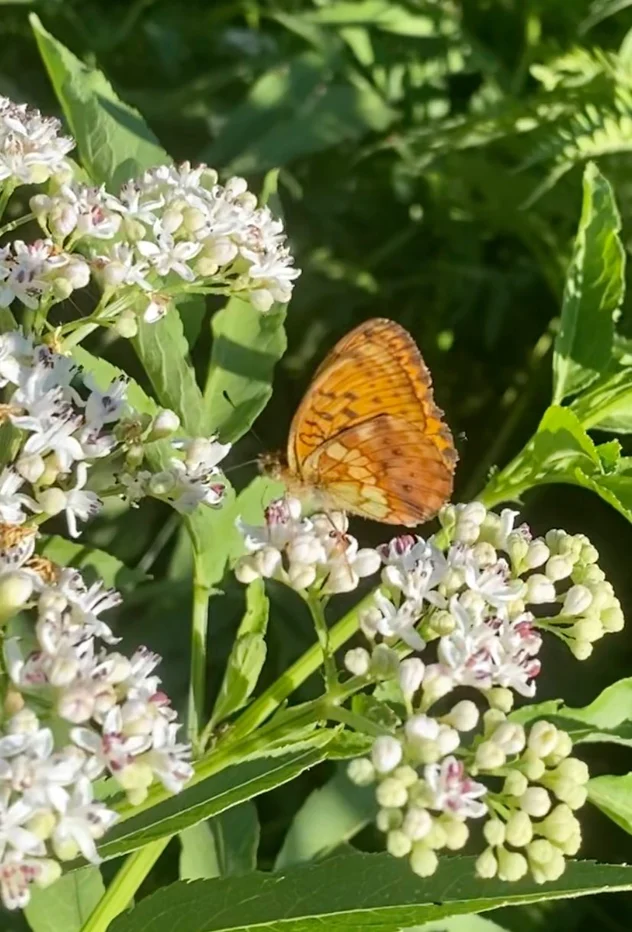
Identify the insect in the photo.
Brenthis daphne
